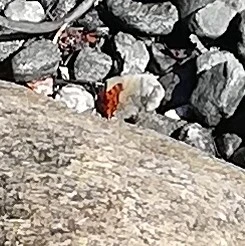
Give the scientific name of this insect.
Polygonia c-album
